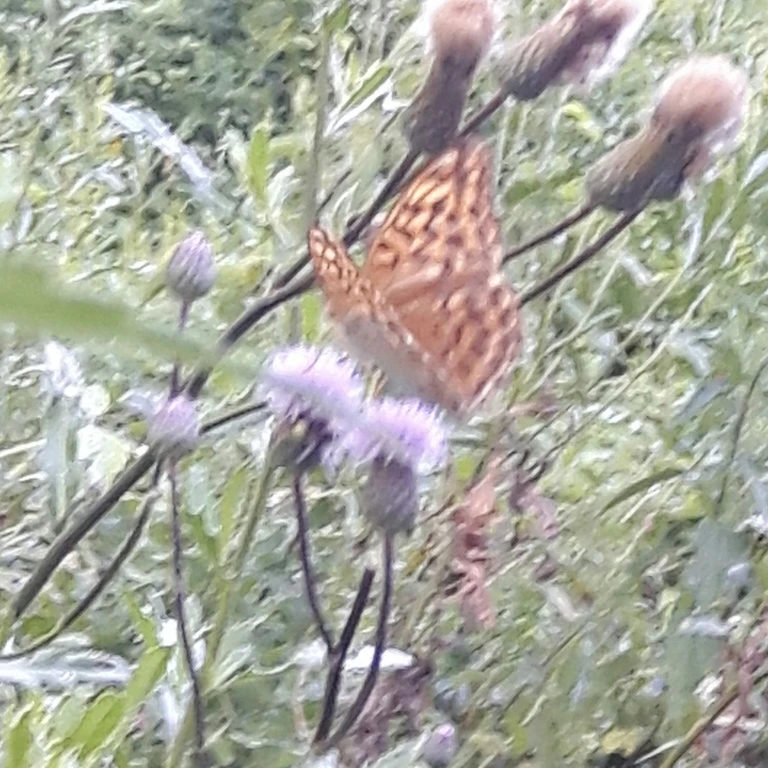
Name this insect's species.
Argynnis paphia
